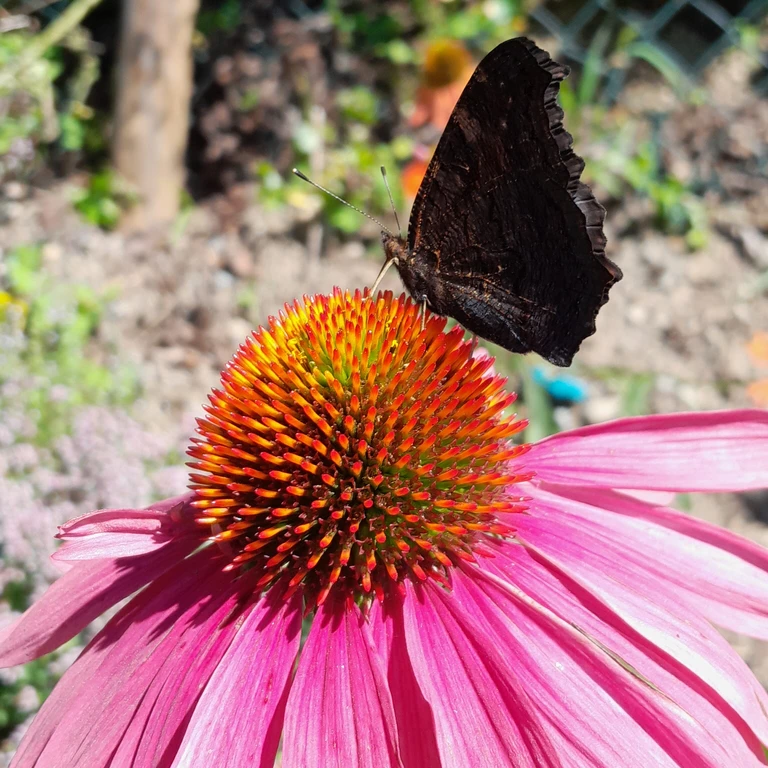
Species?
Aglais io
